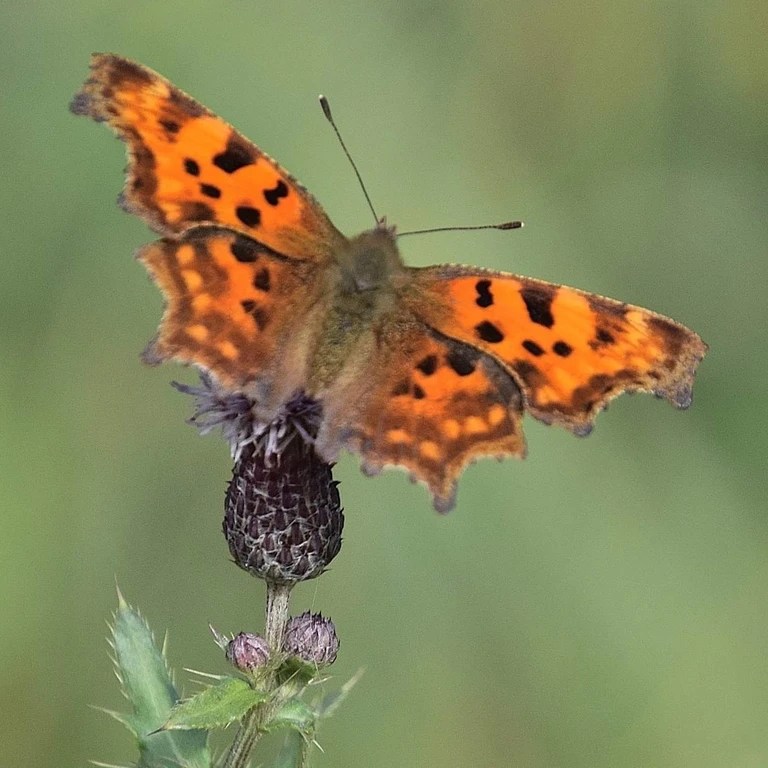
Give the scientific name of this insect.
Polygonia c-album
